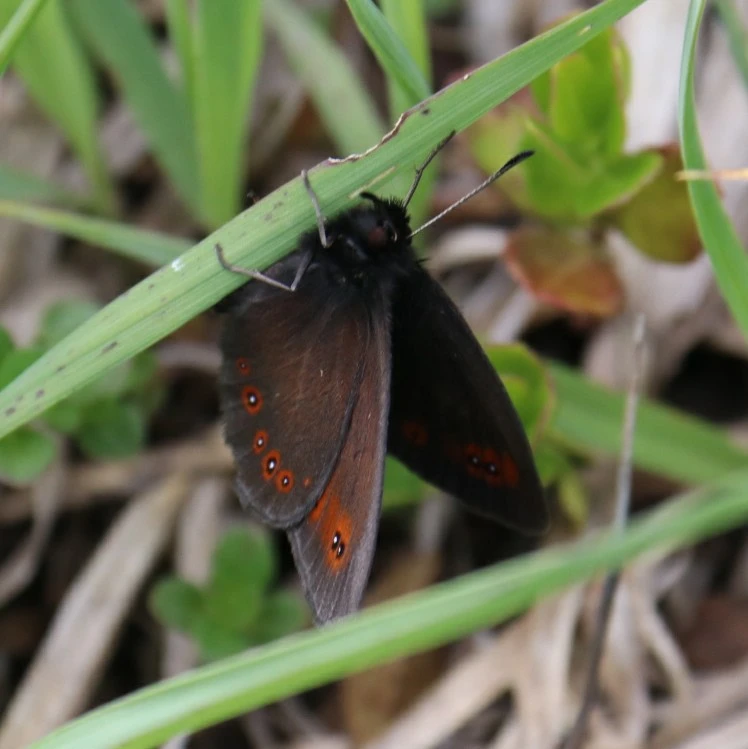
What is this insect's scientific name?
Erebia oeme
